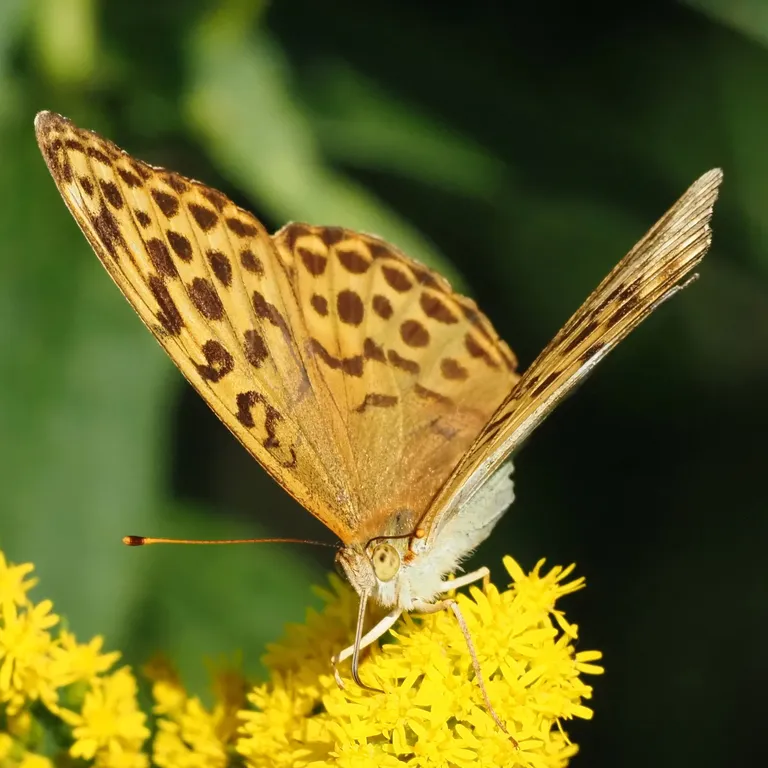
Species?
Argynnis paphia
